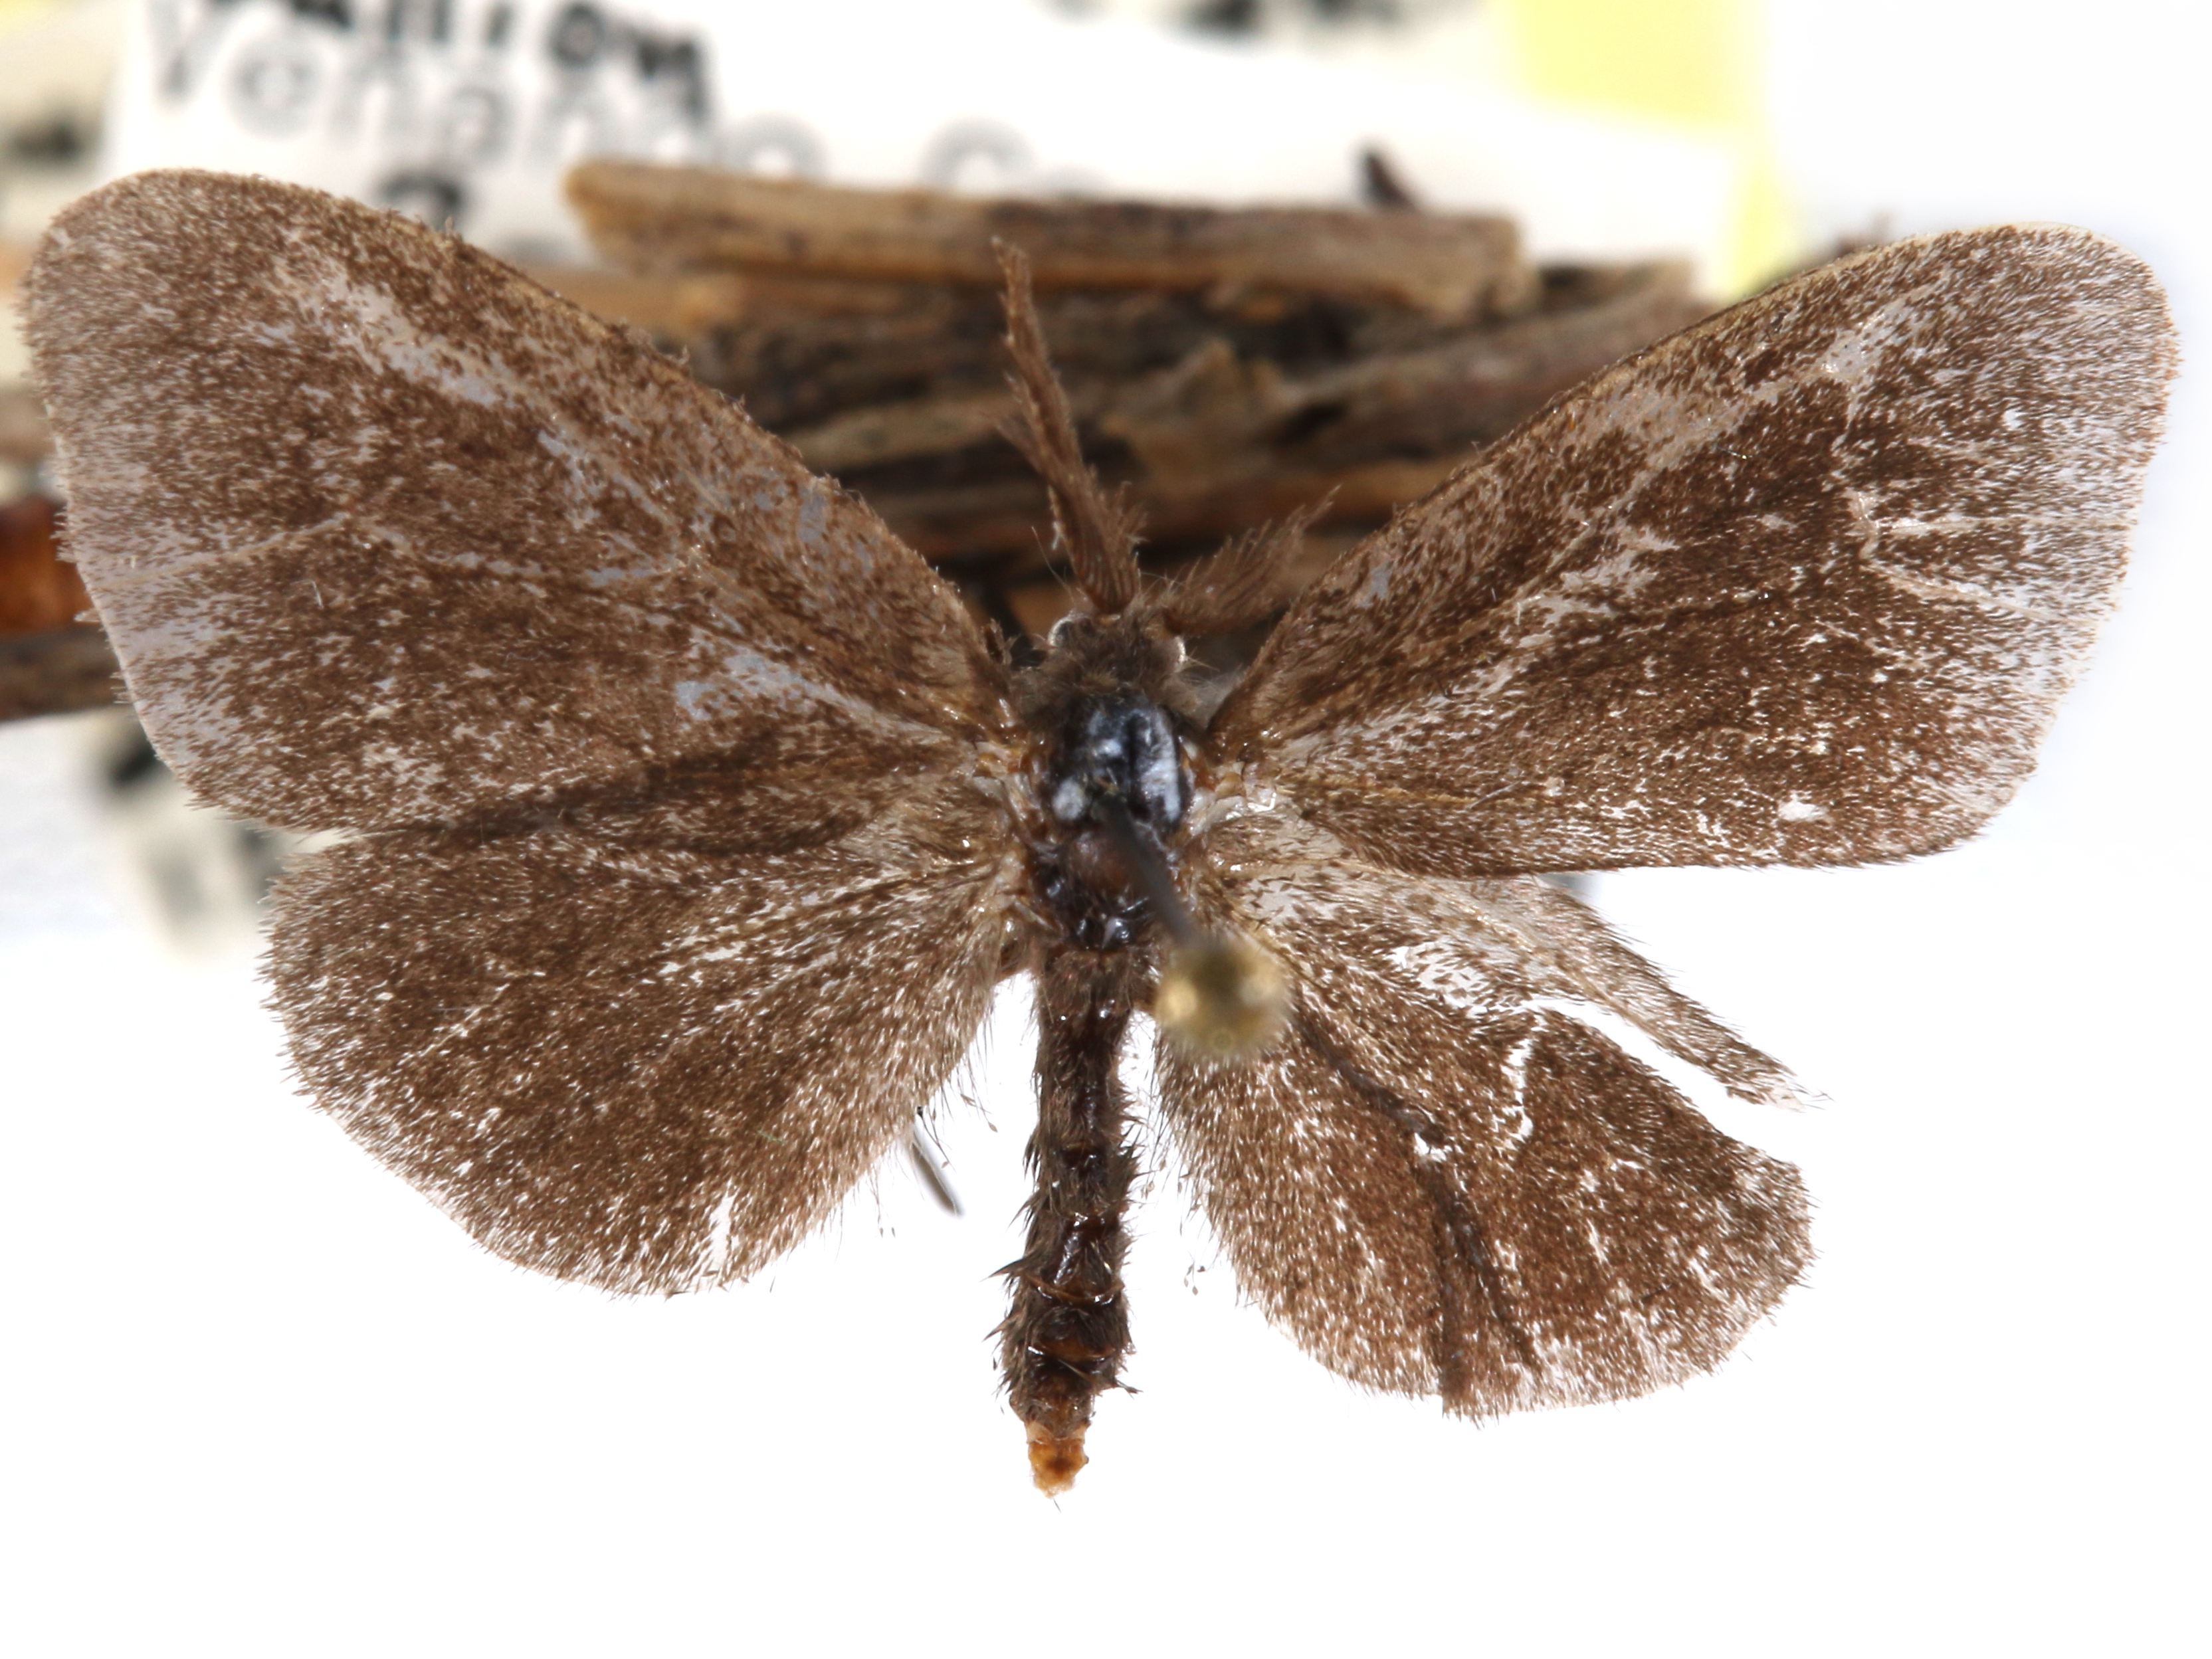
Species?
Astala confederata
